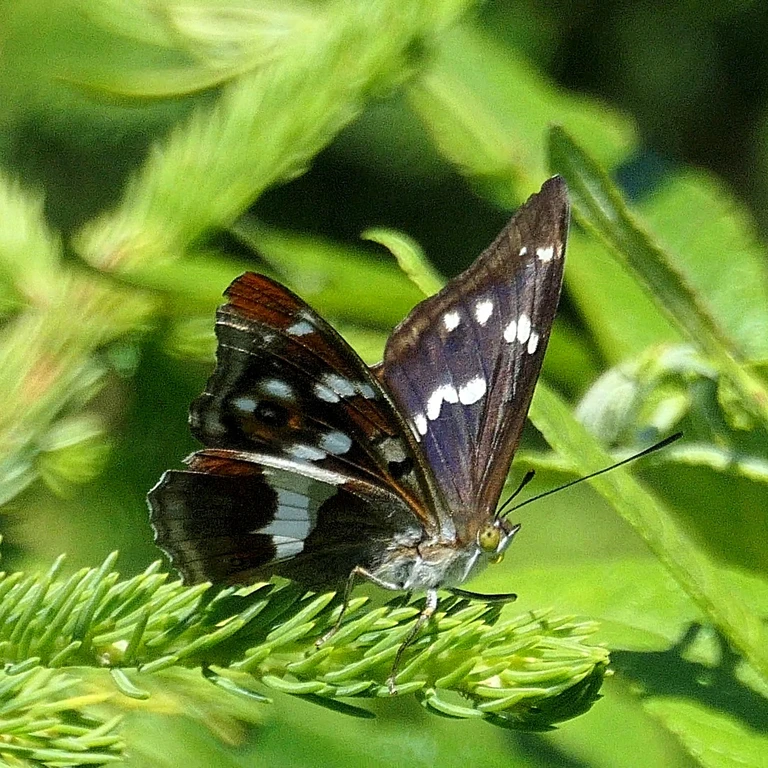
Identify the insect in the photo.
Apatura iris
